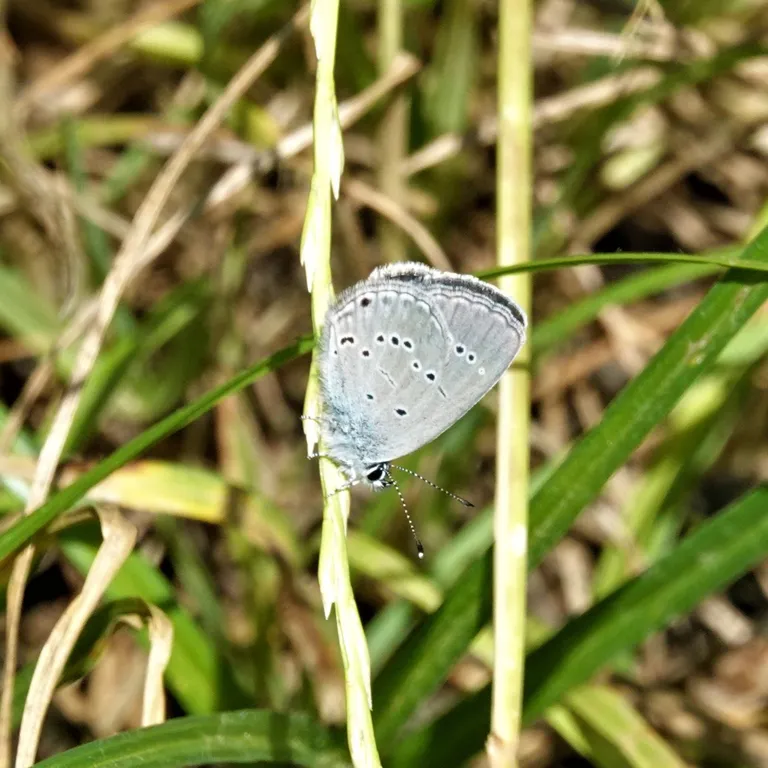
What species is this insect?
Cupido minimus
